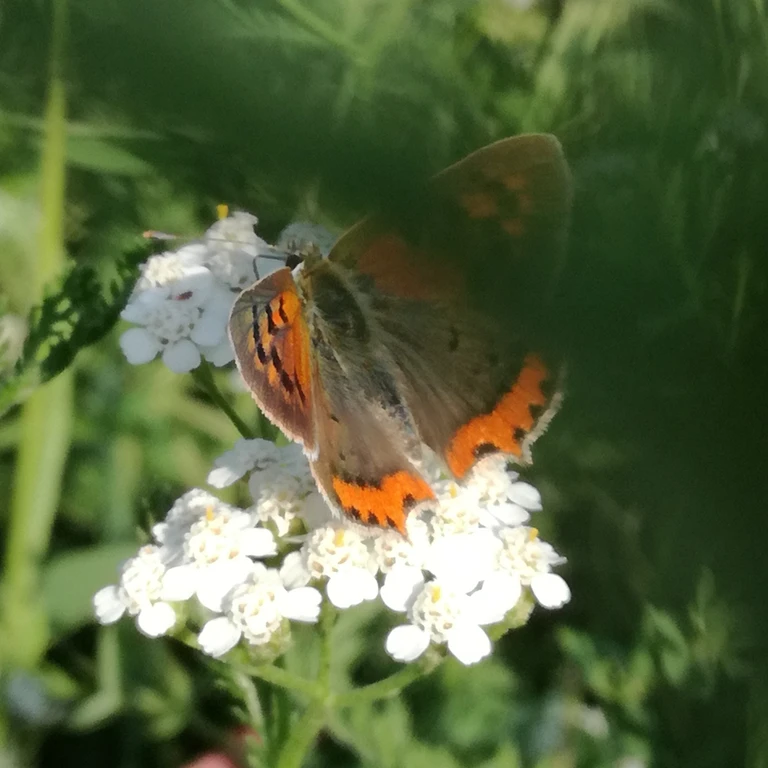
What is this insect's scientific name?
Lycaena phlaeas
